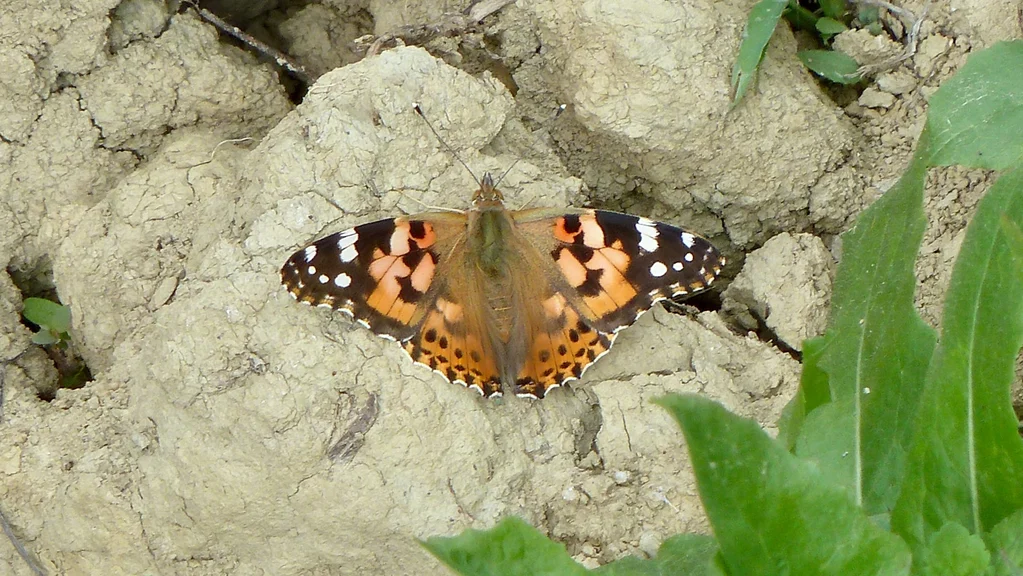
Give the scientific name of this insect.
Vanessa cardui
